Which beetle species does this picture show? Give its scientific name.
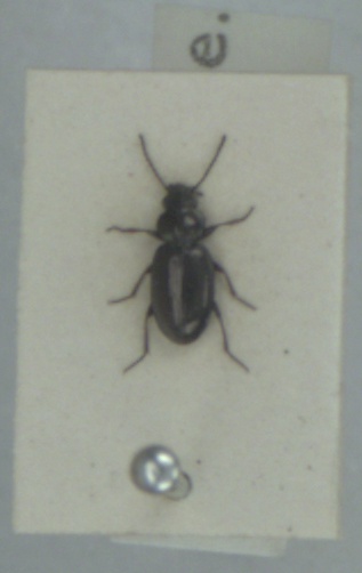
Bembidion nigricorne
